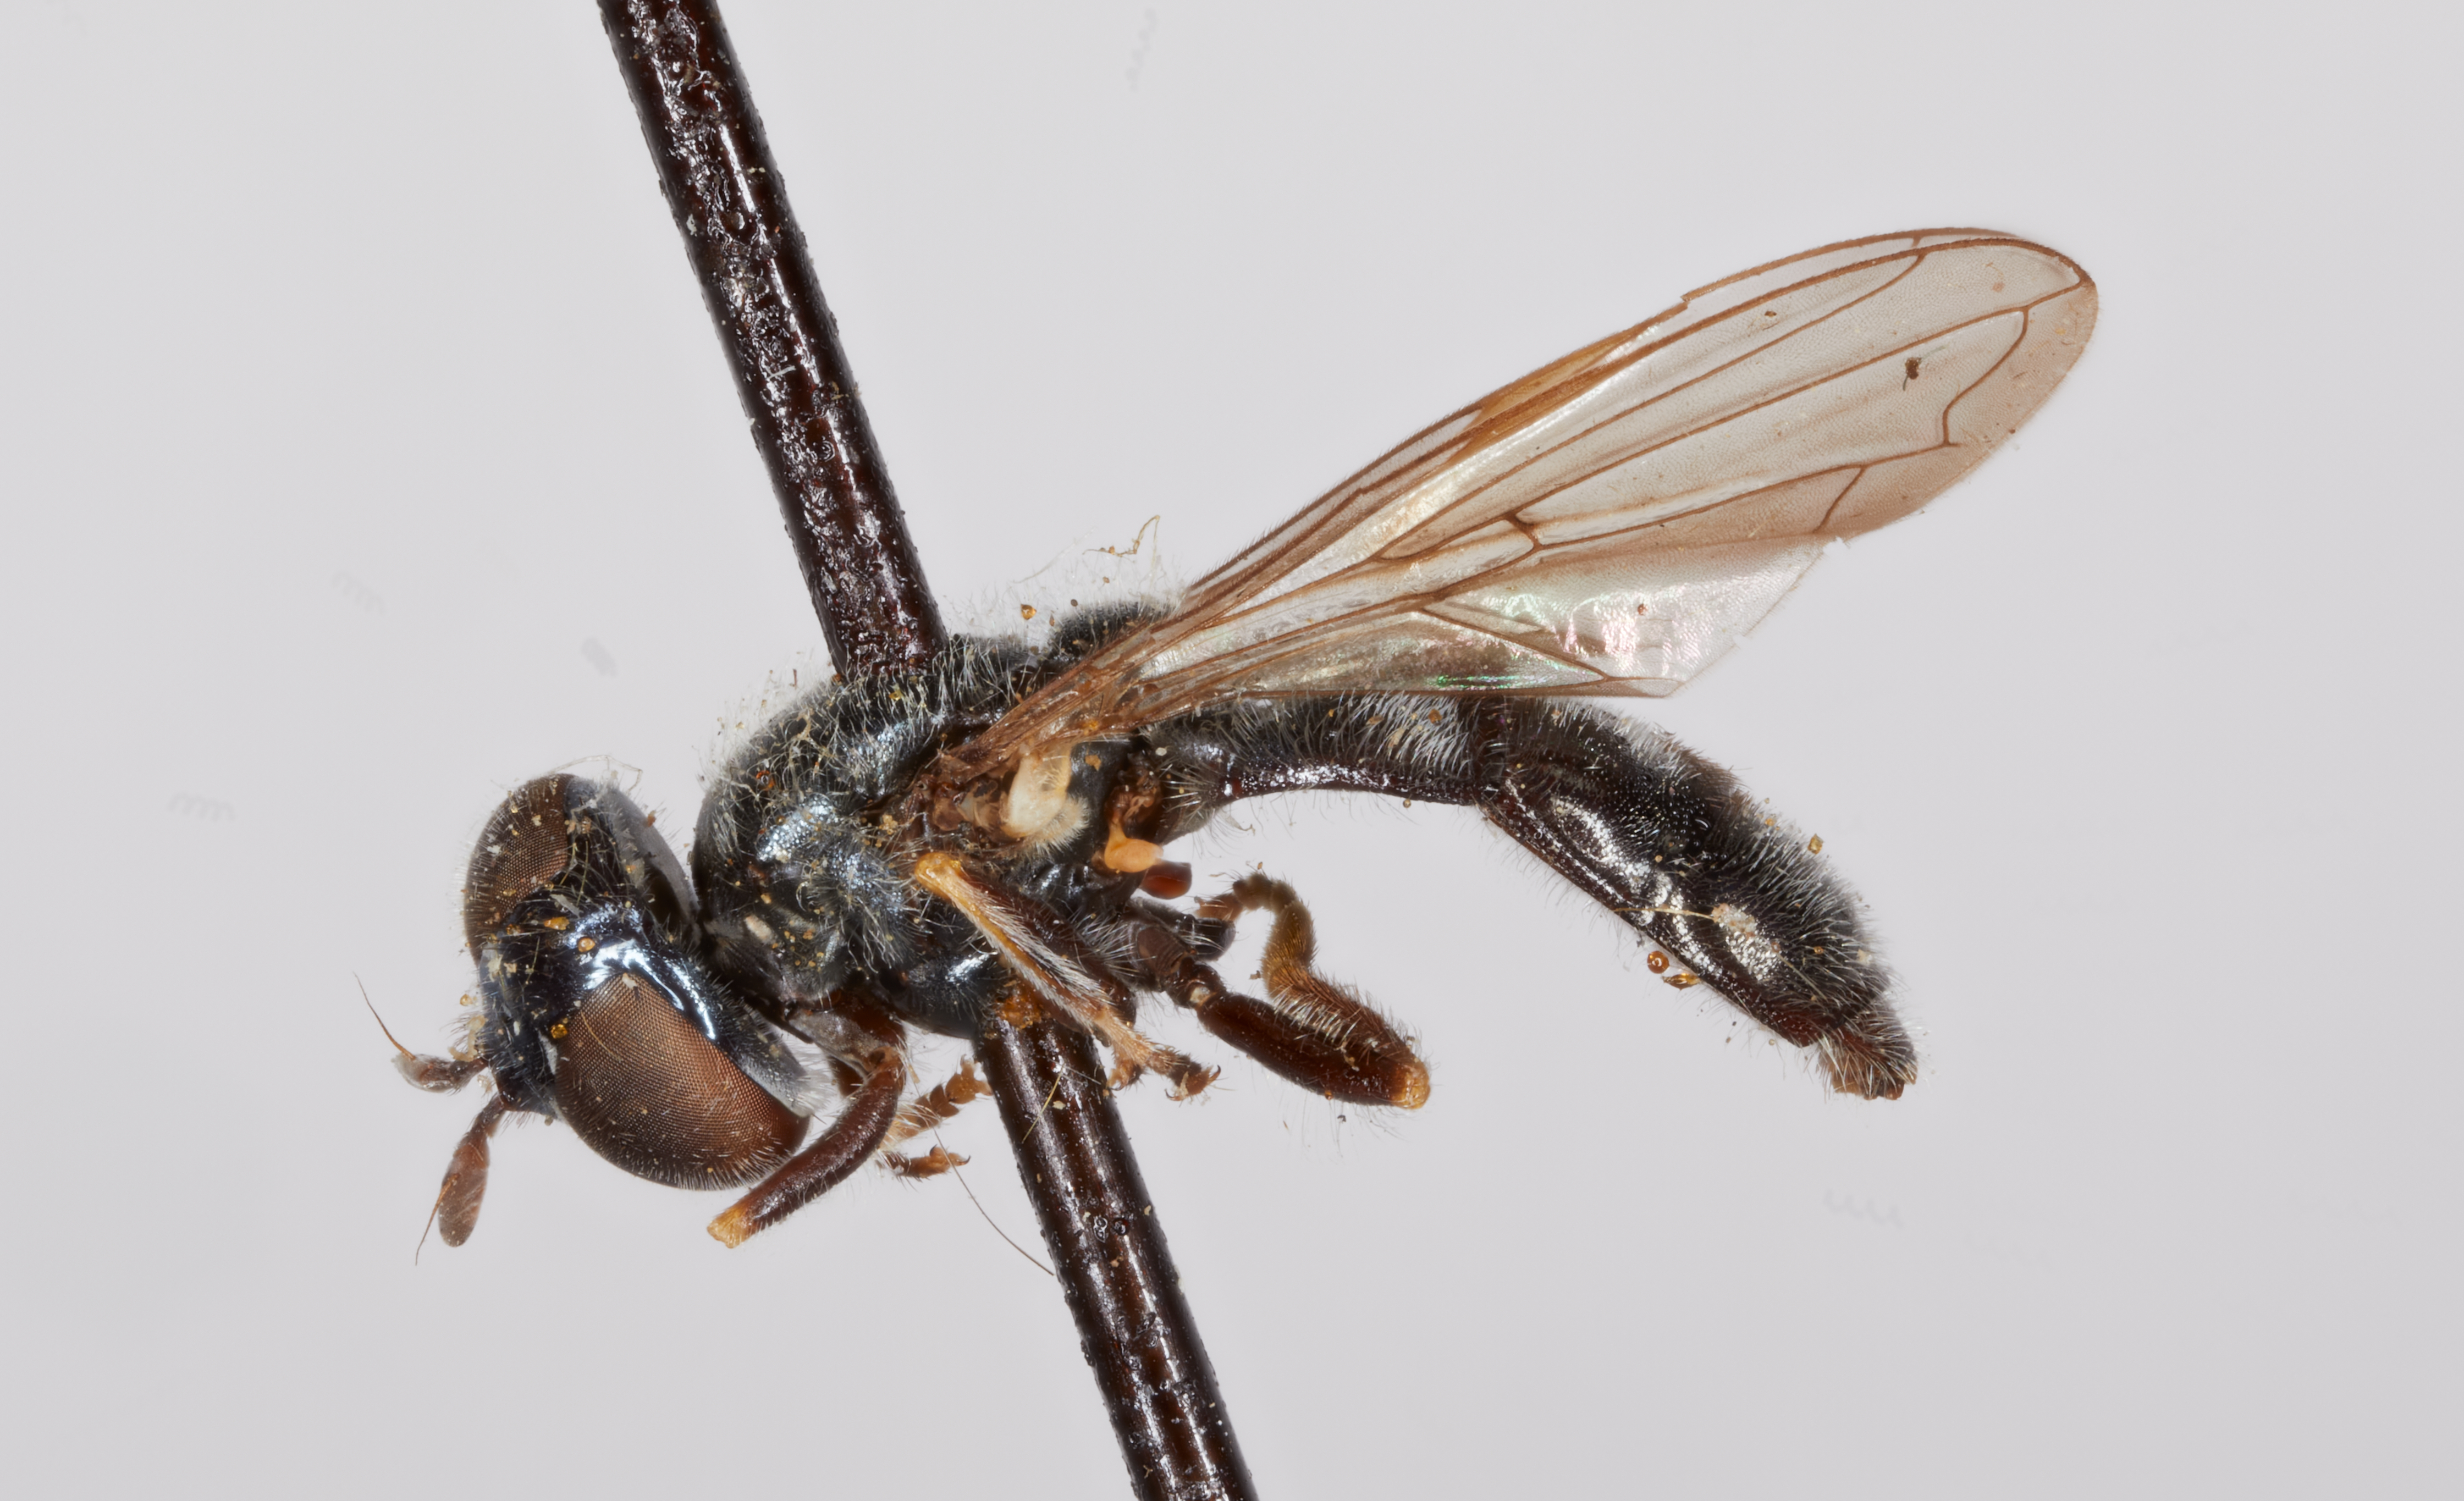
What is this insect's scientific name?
Pipiza pistica
